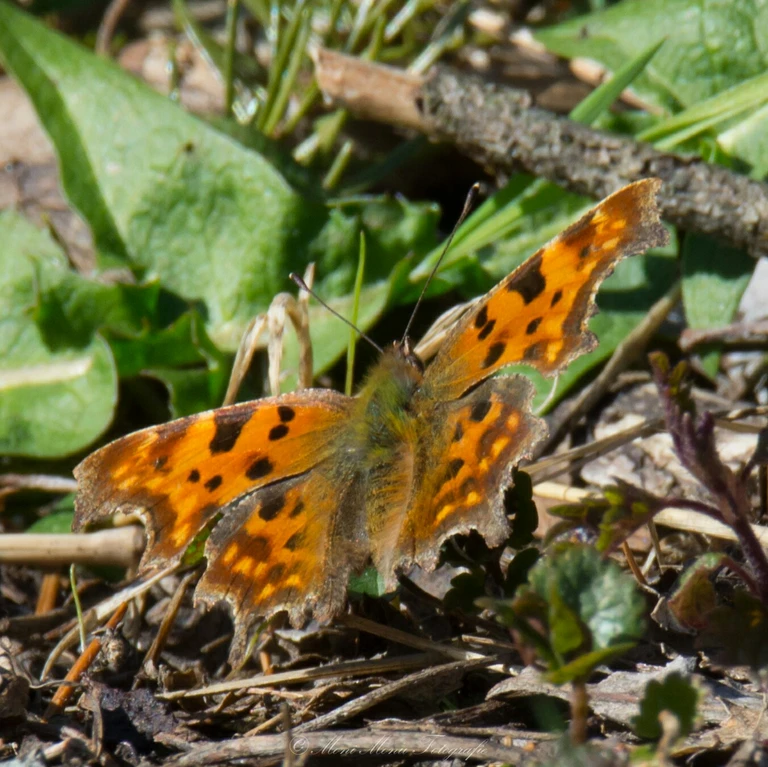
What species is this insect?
Polygonia c-album
